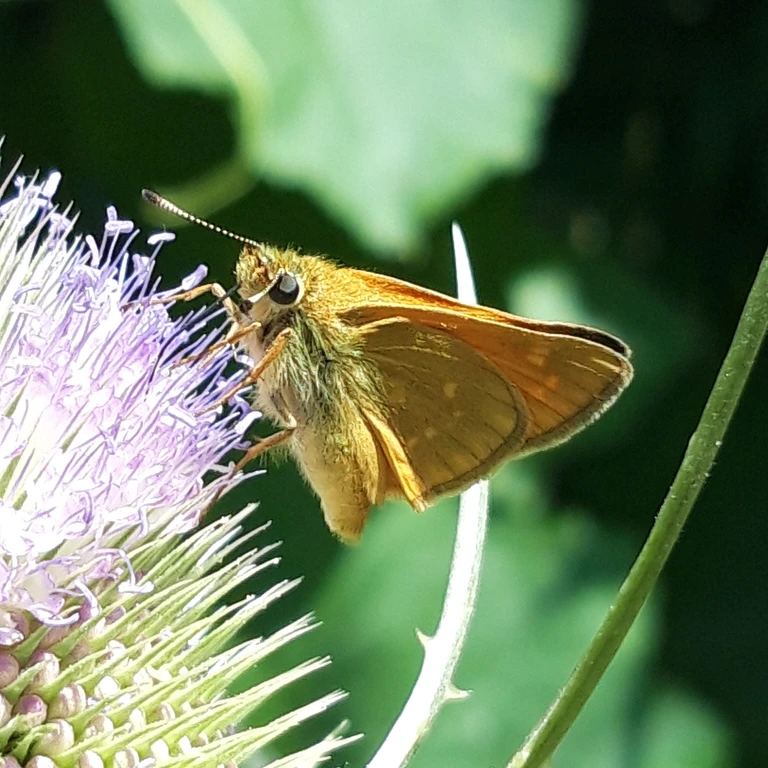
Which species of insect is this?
Ochlodes sylvanus (also Ochlodes venata)
